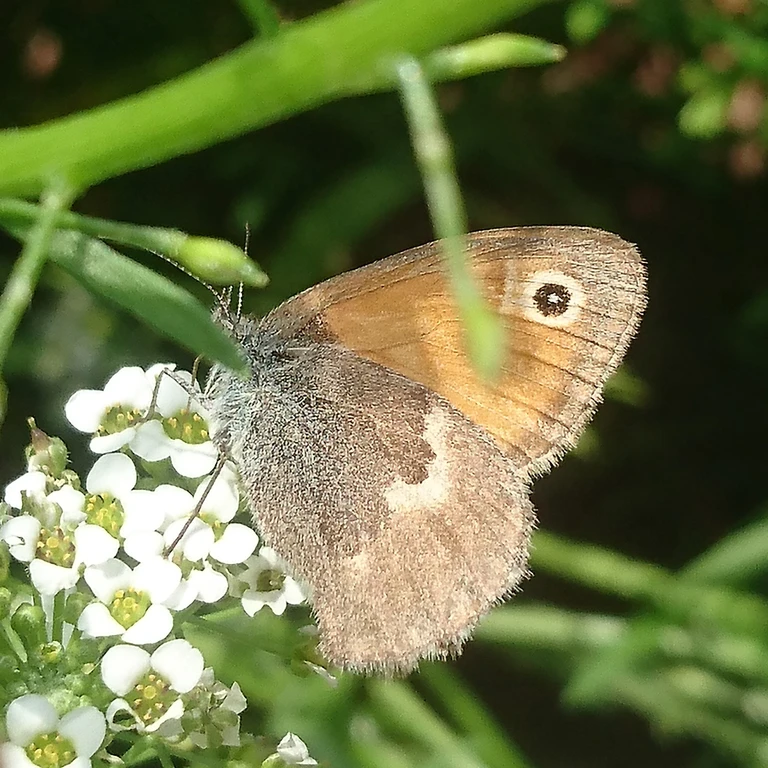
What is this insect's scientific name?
Coenonympha pamphilus
